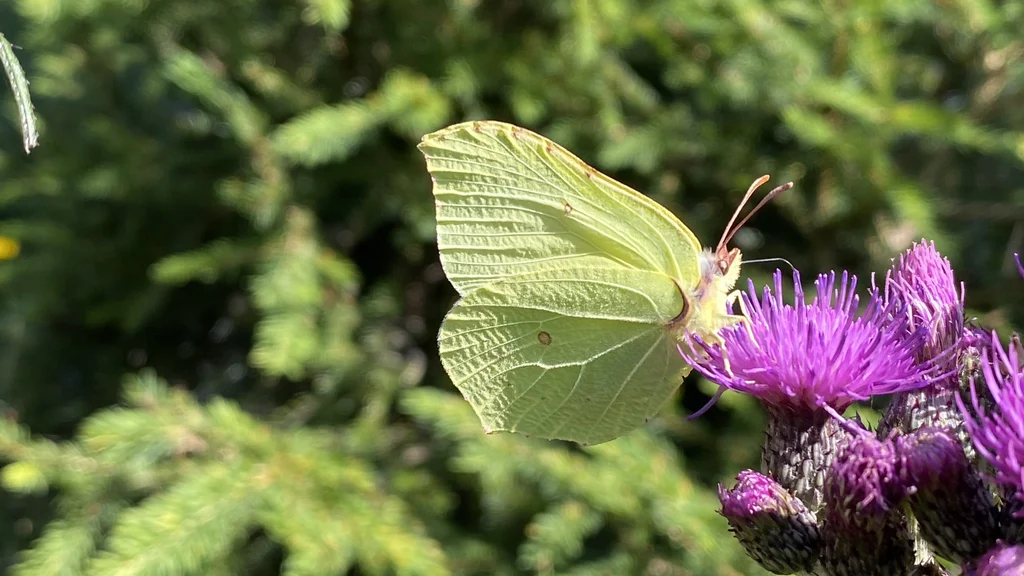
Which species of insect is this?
Gonepteryx rhamni
